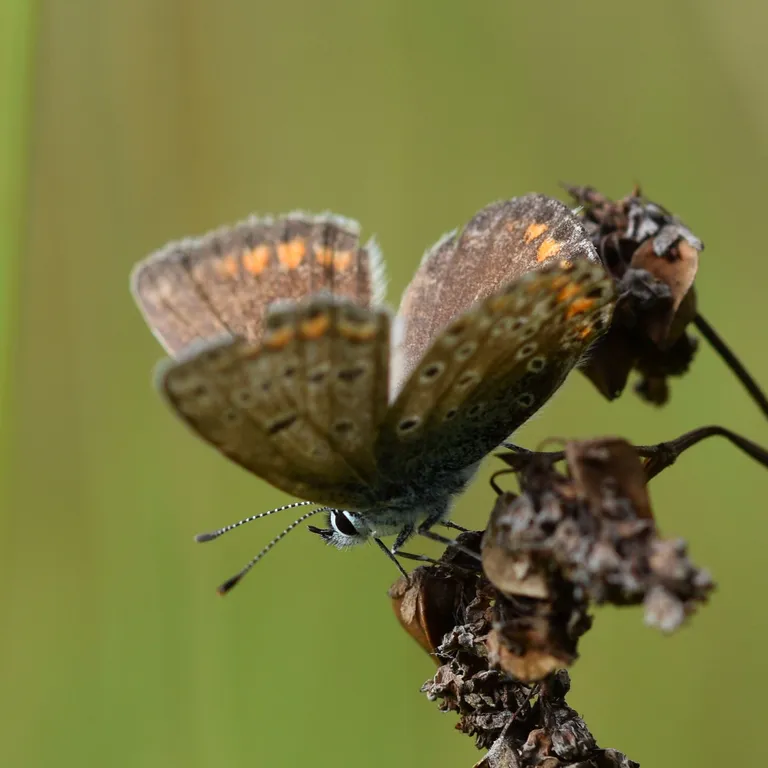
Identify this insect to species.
Polyommatus icarus
